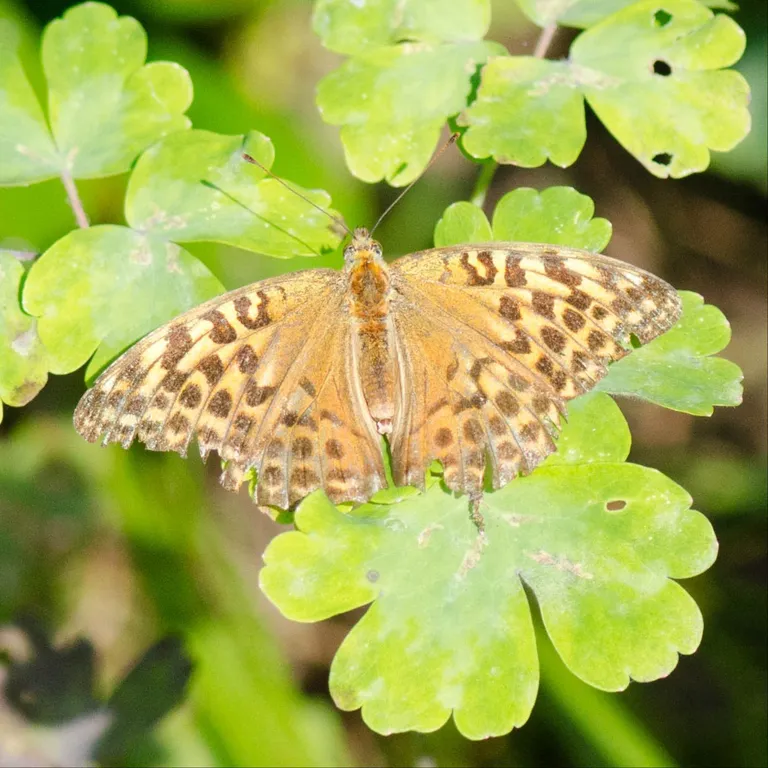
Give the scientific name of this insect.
Argynnis paphia
